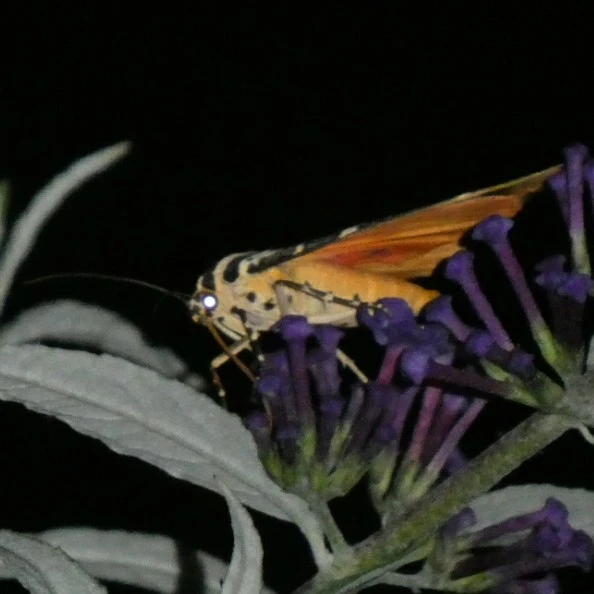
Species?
Euplagia quadripunctaria
